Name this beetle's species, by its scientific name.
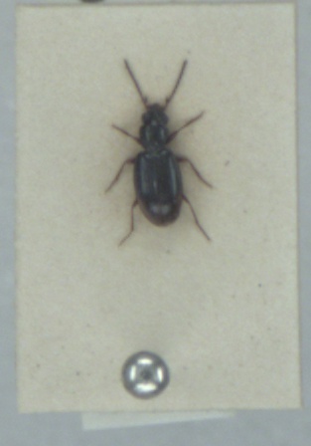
Bembidion doris
